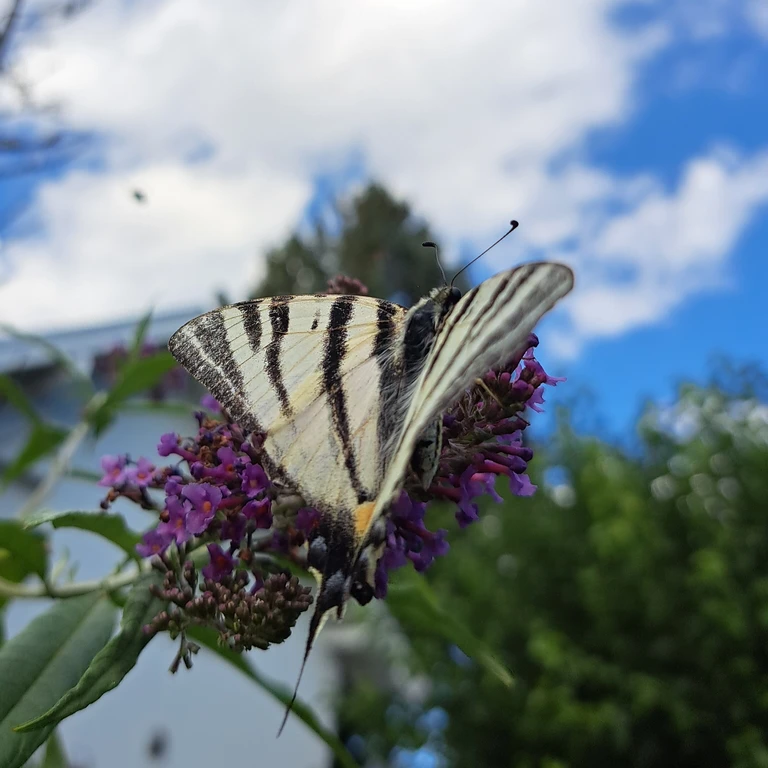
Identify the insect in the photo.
Iphiclides podalirius
